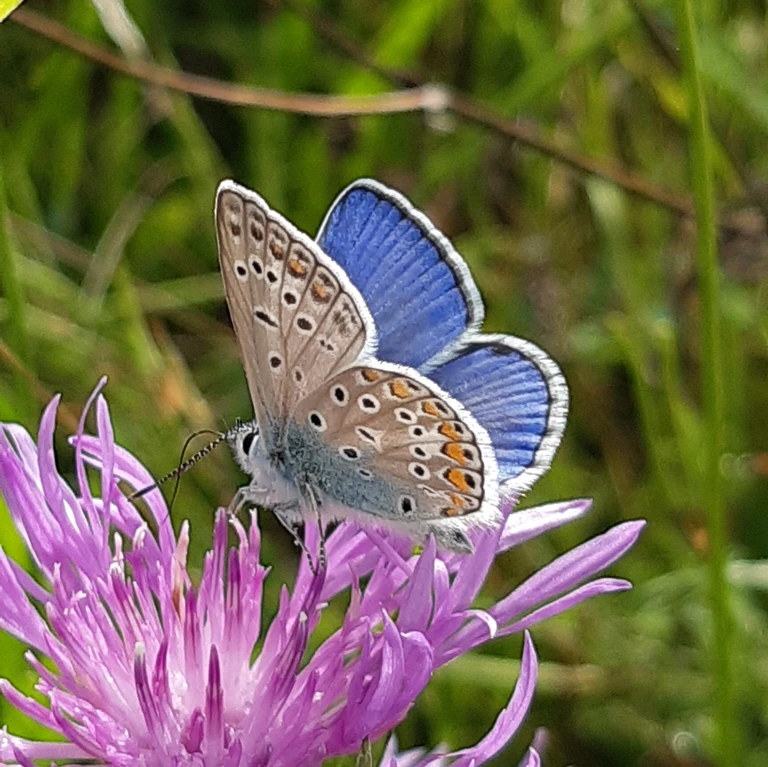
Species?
Polyommatus icarus
